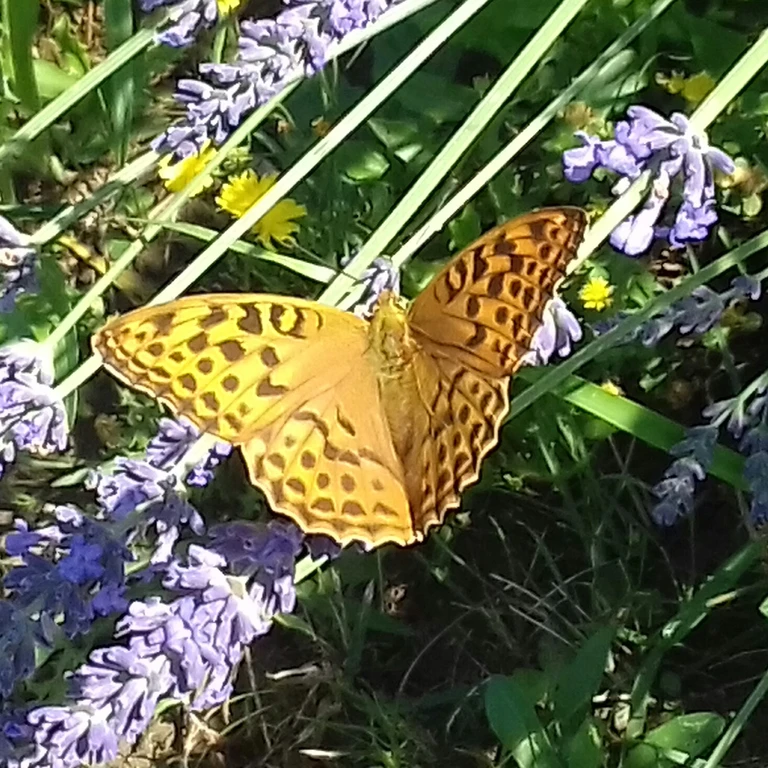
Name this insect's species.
Argynnis paphia
